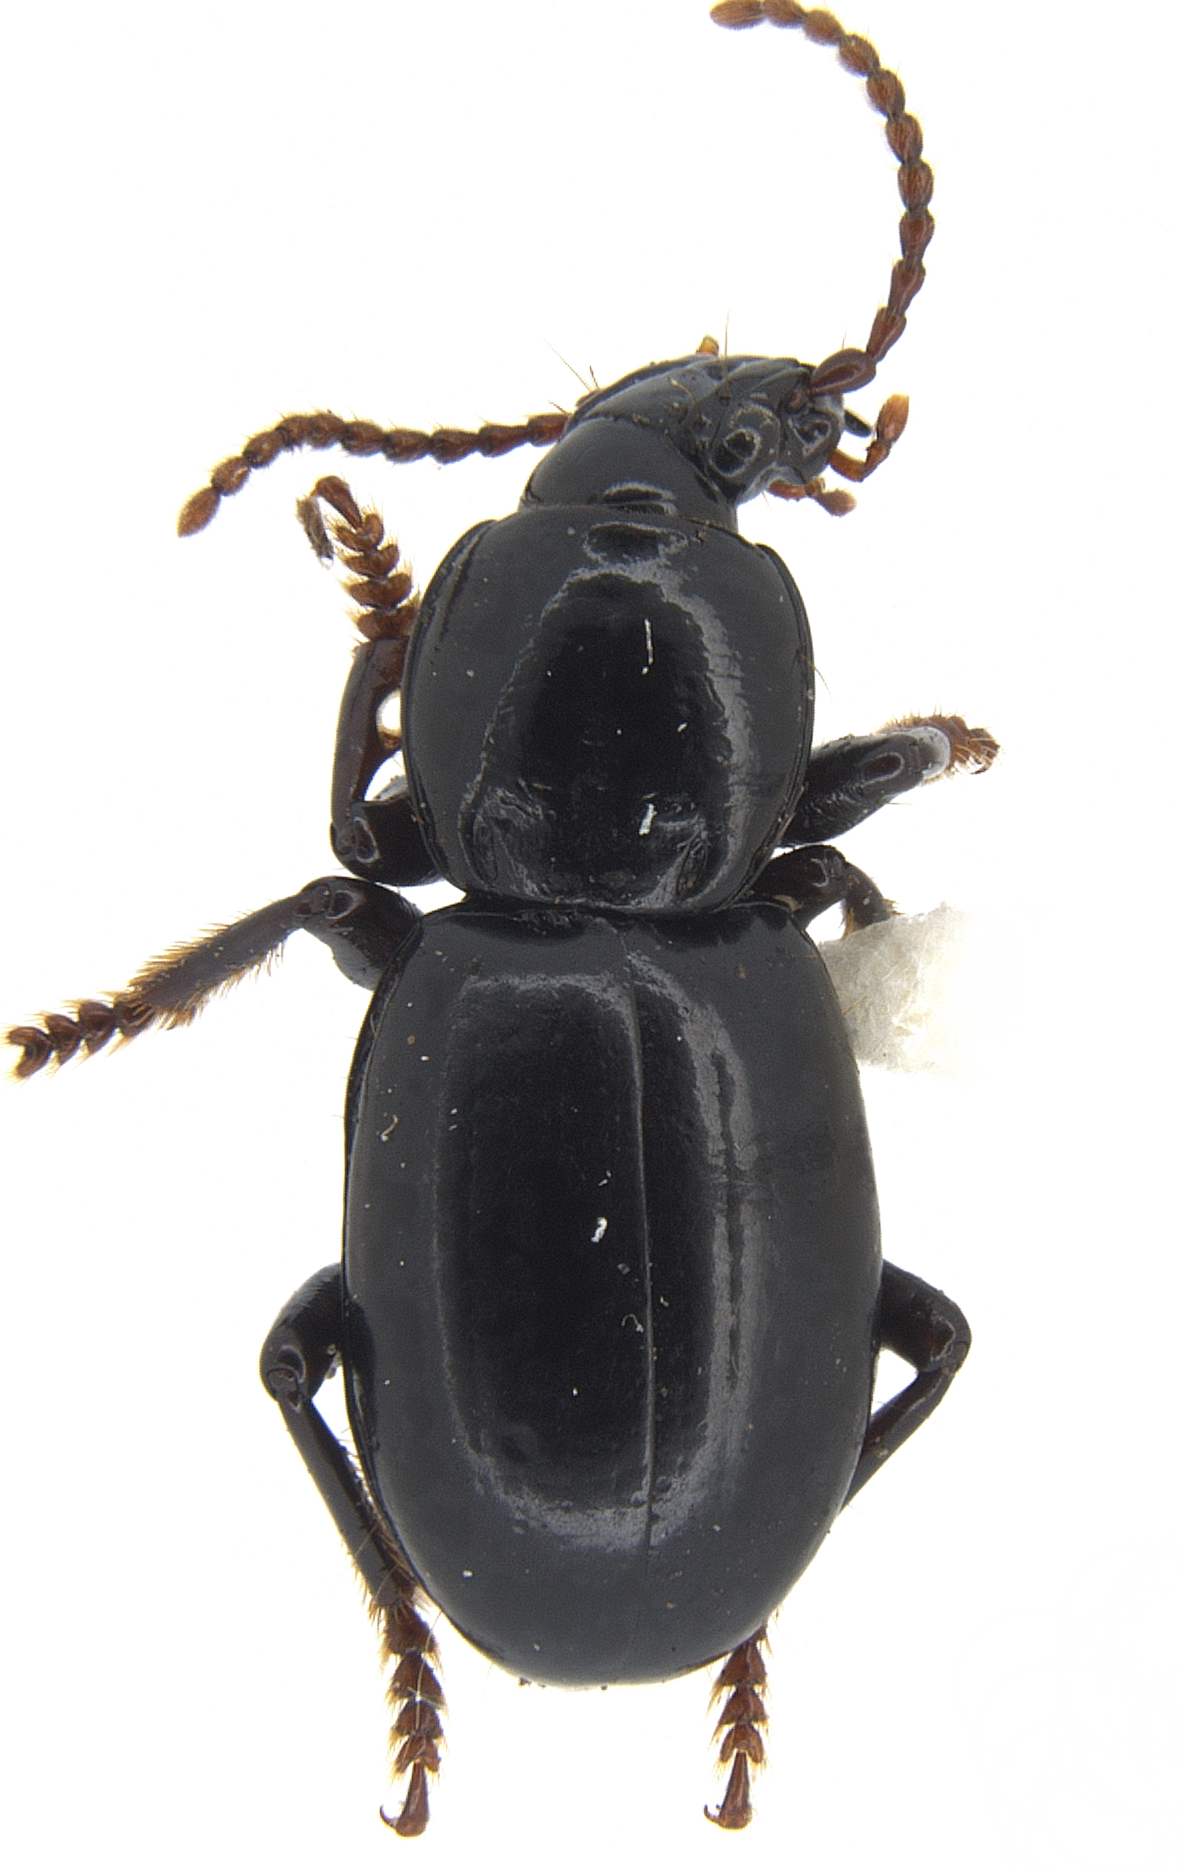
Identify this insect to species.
Eripus globipennis
